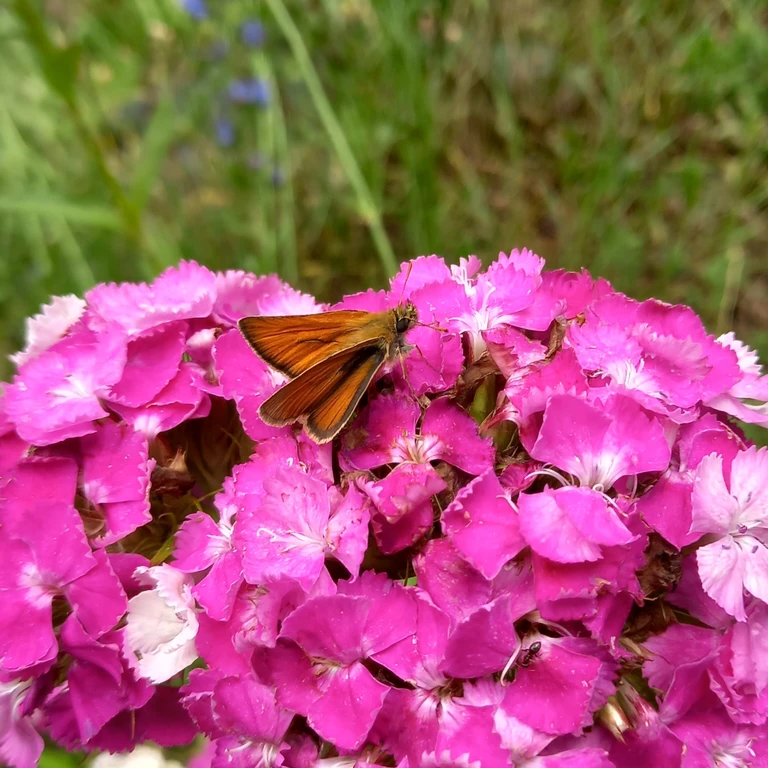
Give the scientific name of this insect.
Thymelicus sylvestris
